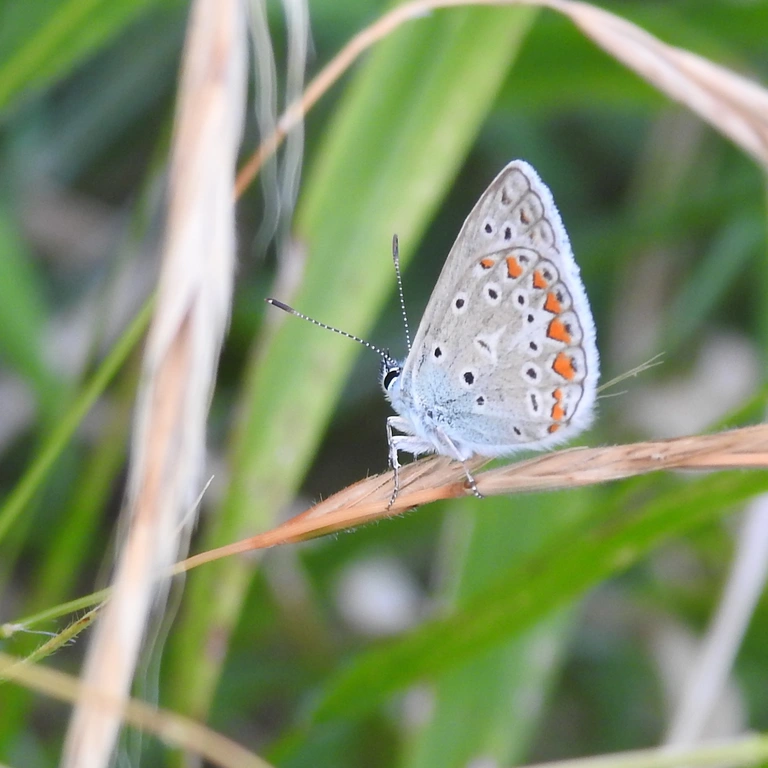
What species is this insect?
Polyommatus icarus
